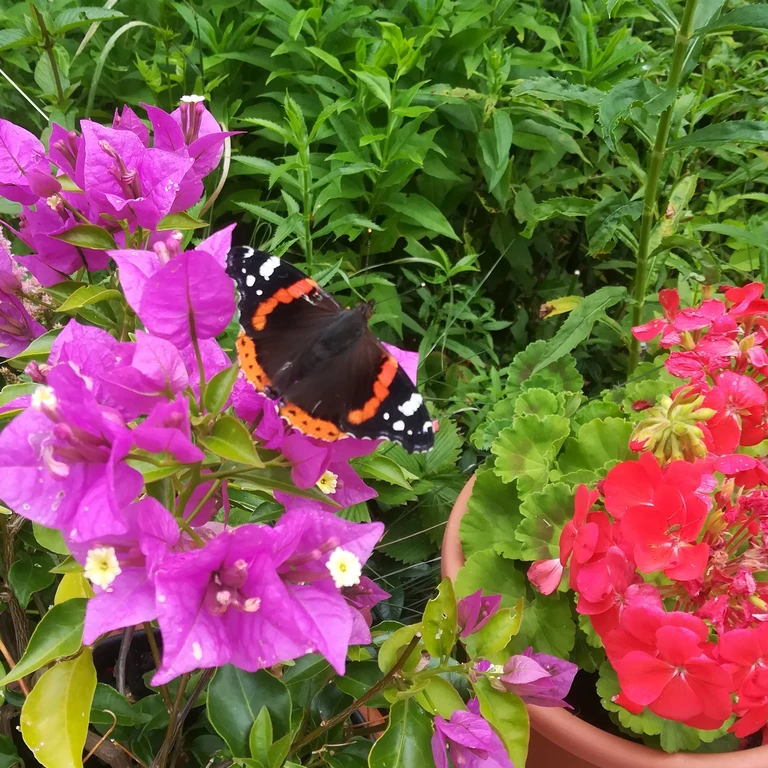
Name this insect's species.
Vanessa atalanta
